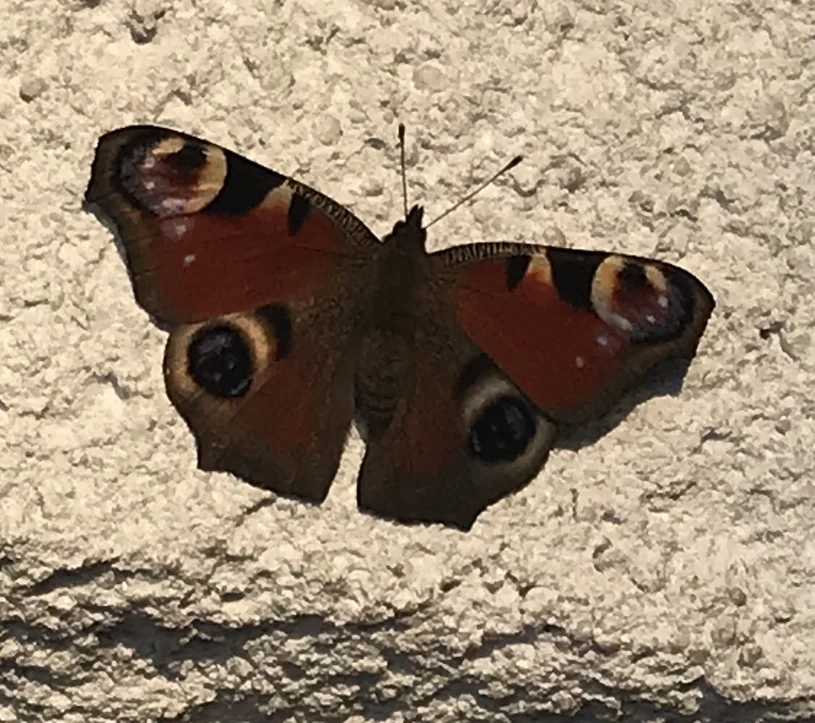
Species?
Aglais io
